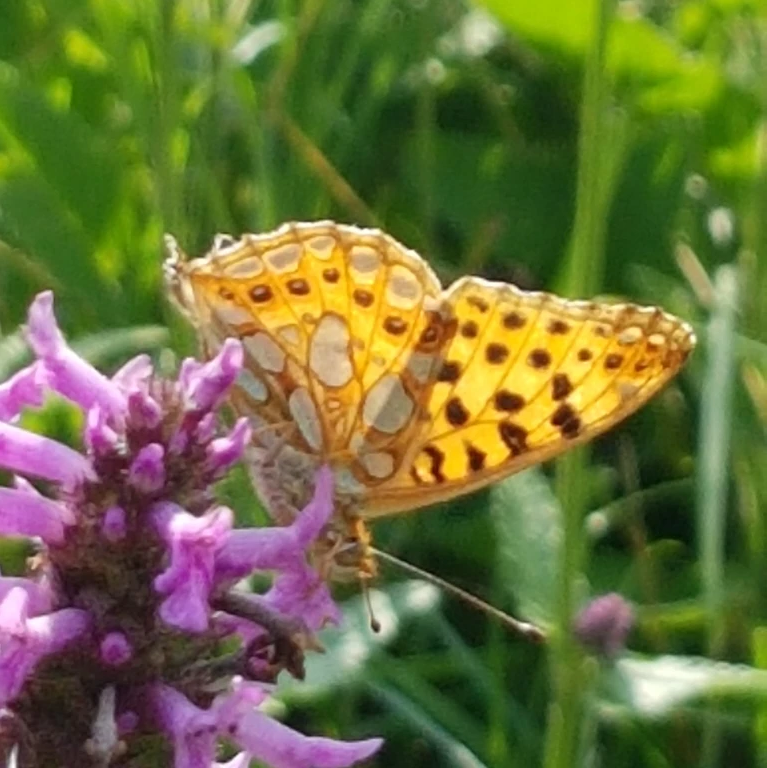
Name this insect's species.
Issoria lathonia
